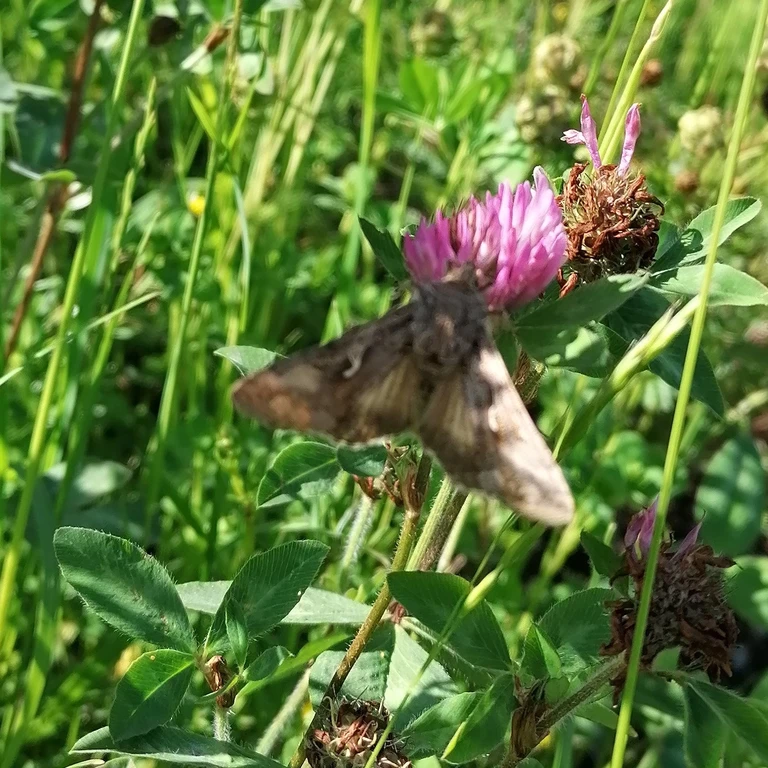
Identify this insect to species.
Autographa gamma
